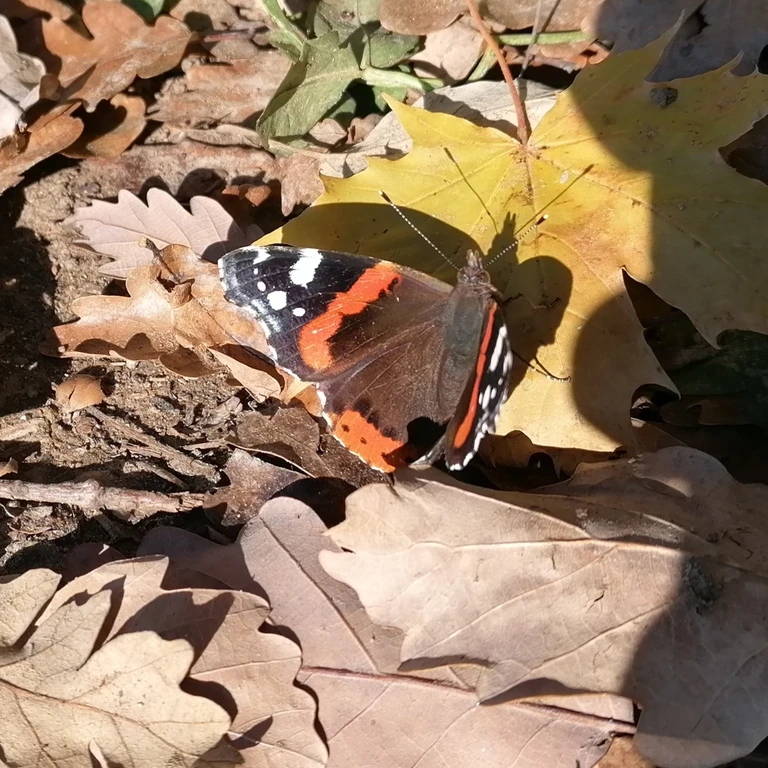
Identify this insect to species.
Vanessa atalanta
